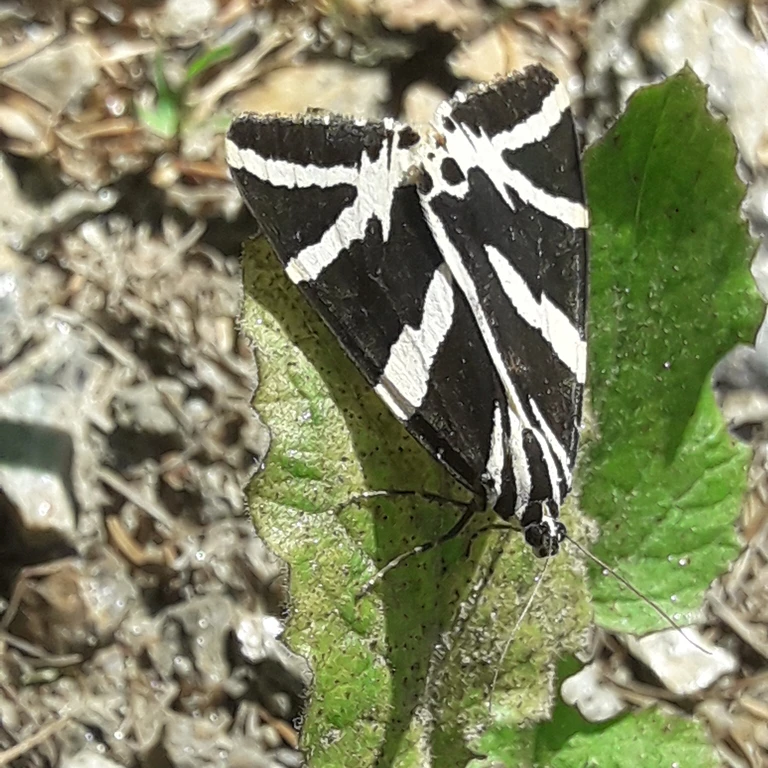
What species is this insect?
Euplagia quadripunctaria
